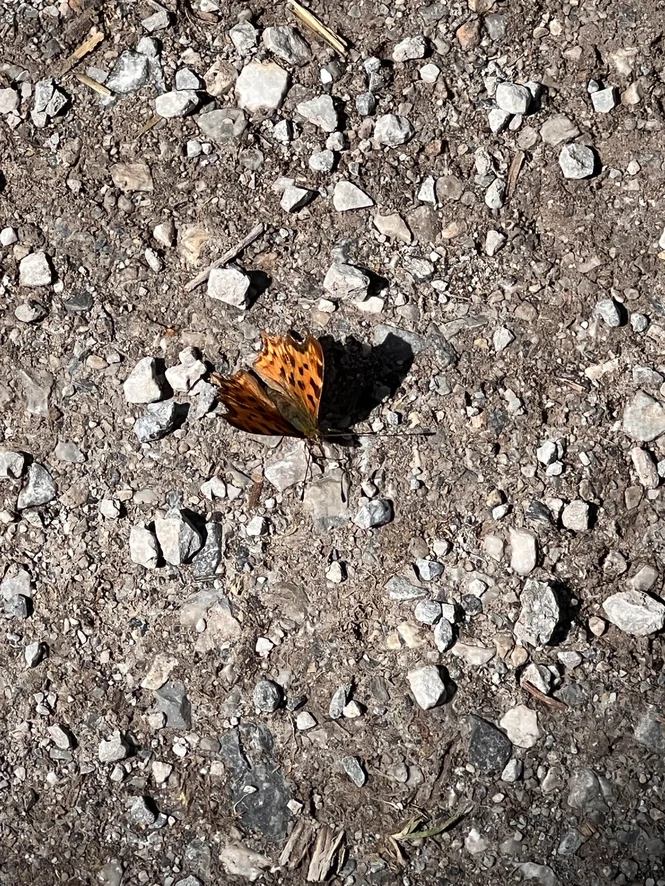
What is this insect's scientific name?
Polygonia c-album
